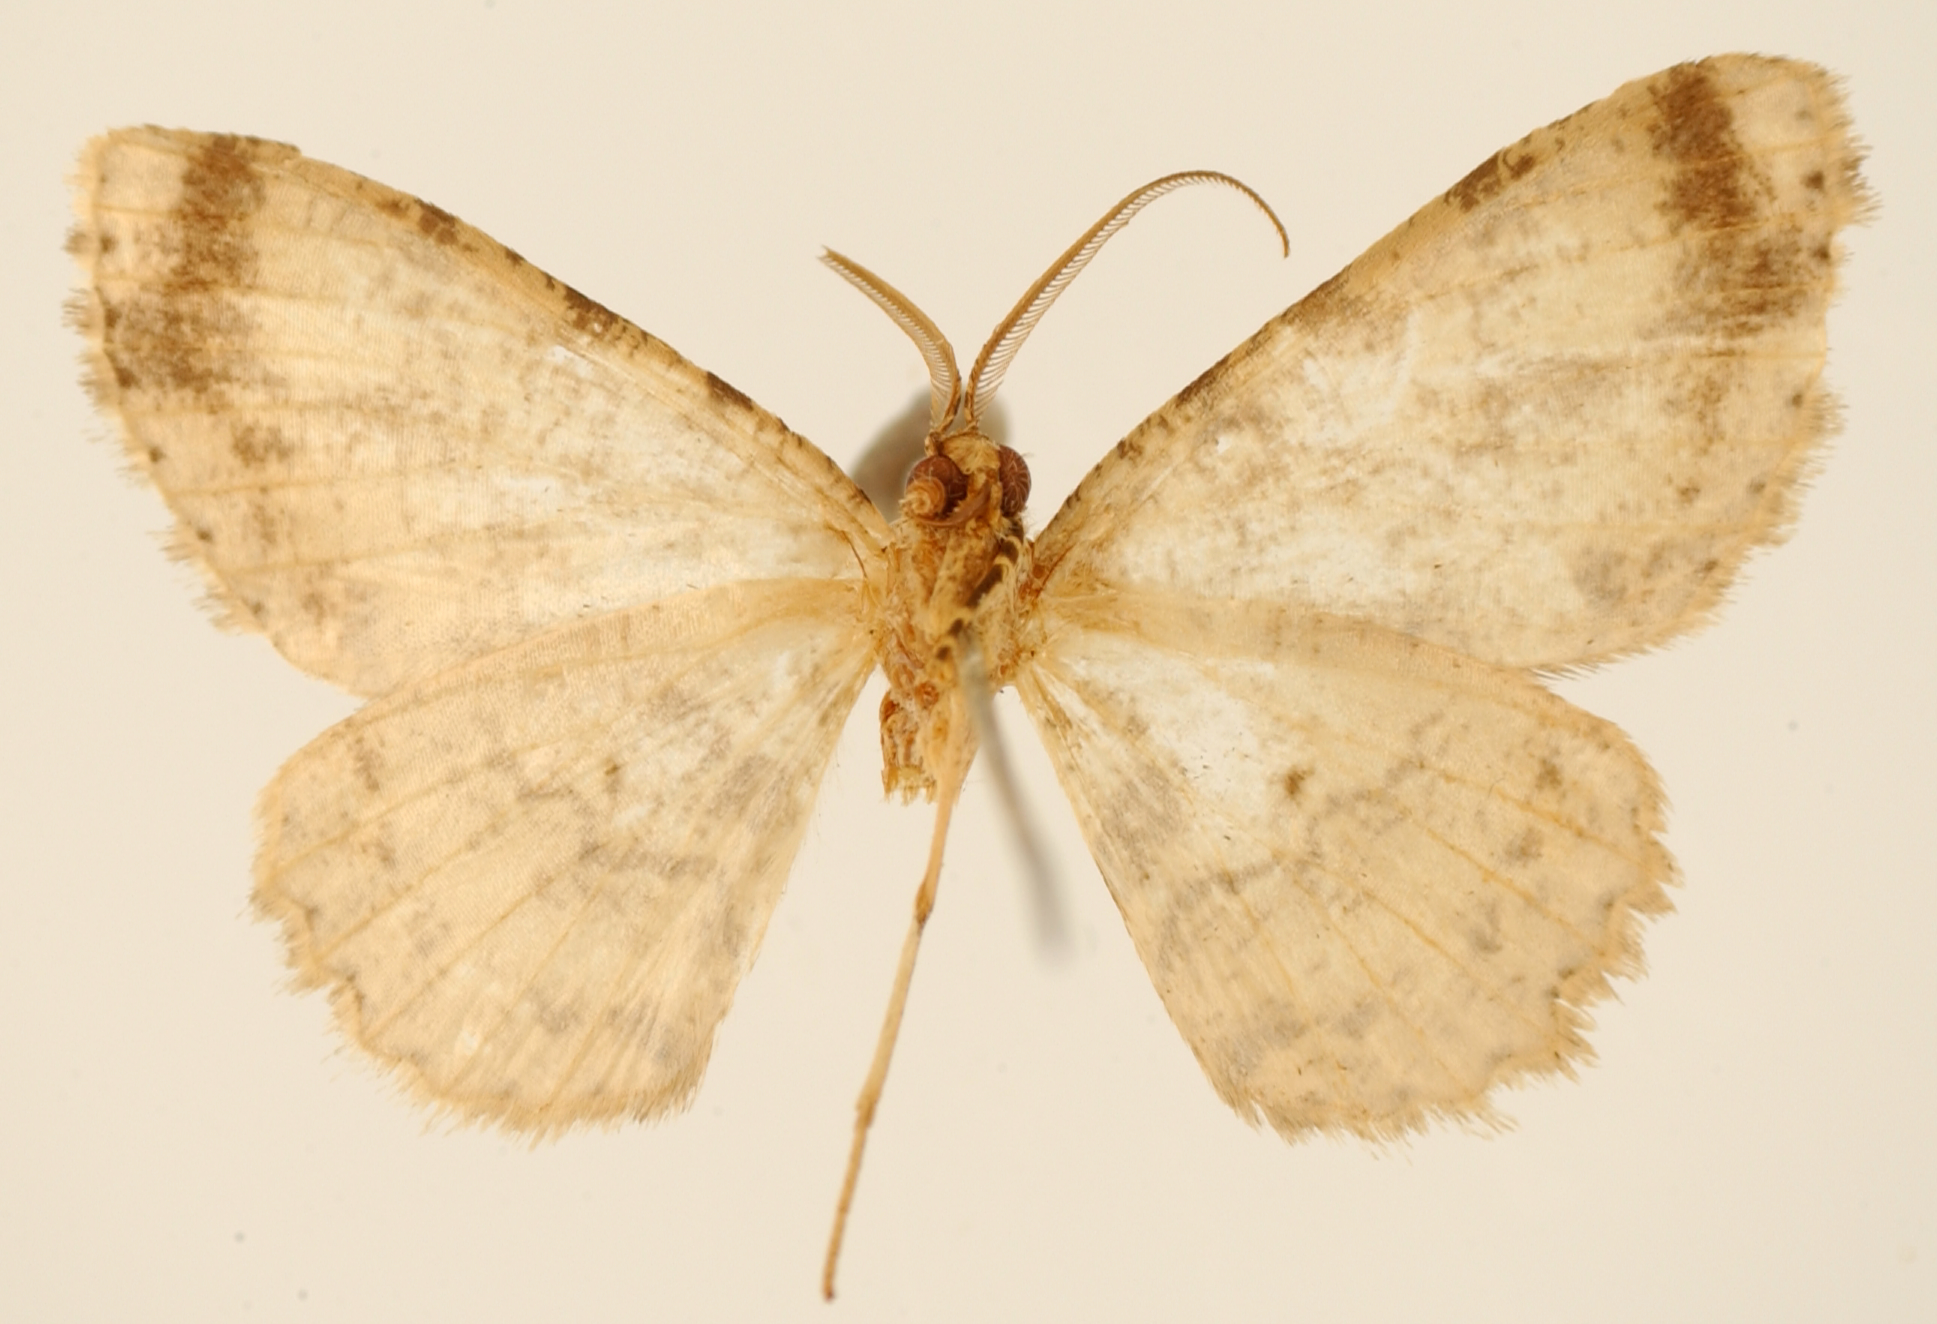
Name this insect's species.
Cymatophora viriditincta
